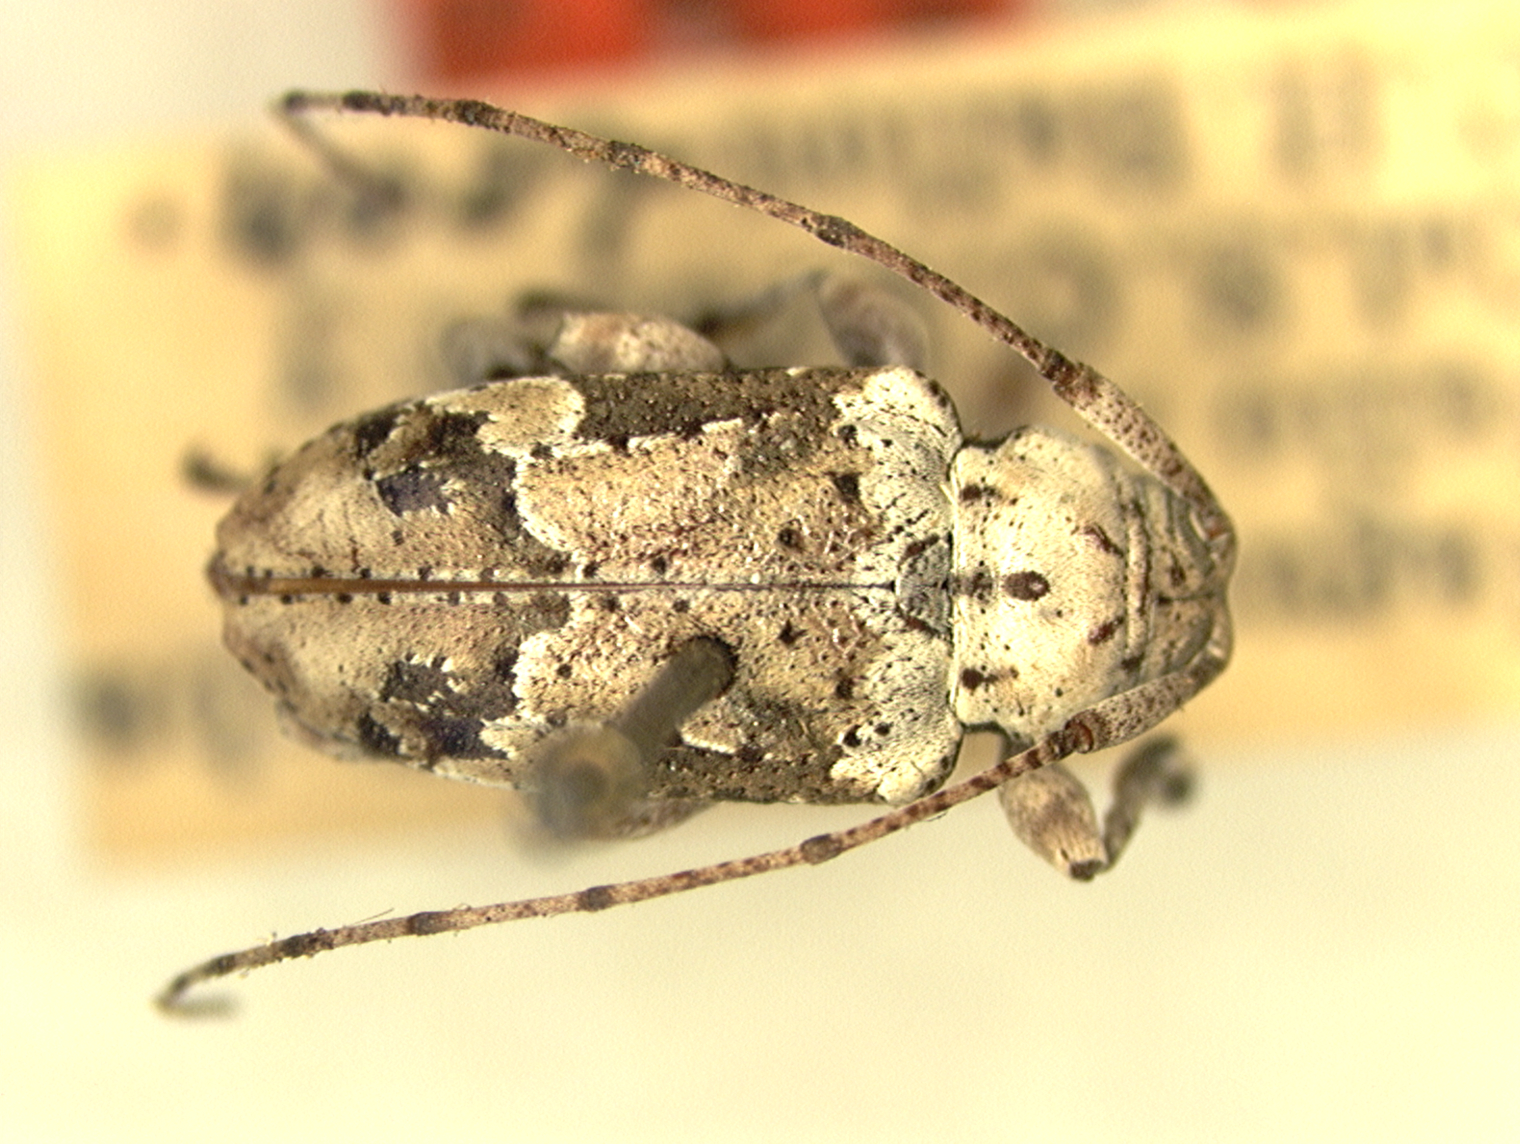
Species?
Fisherostylus bruneri (also Leptostylus bruneri)
